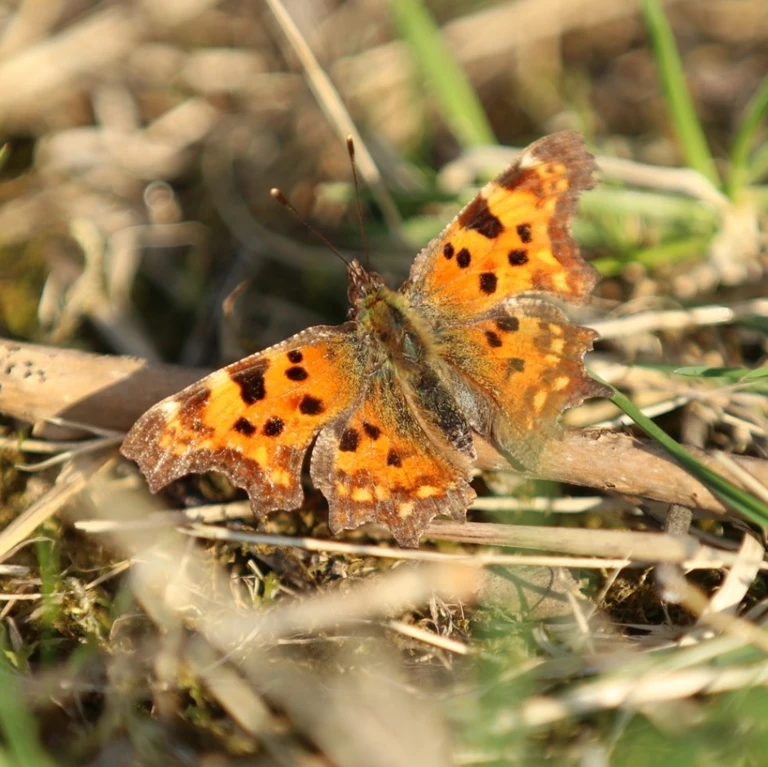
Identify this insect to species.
Polygonia c-album
